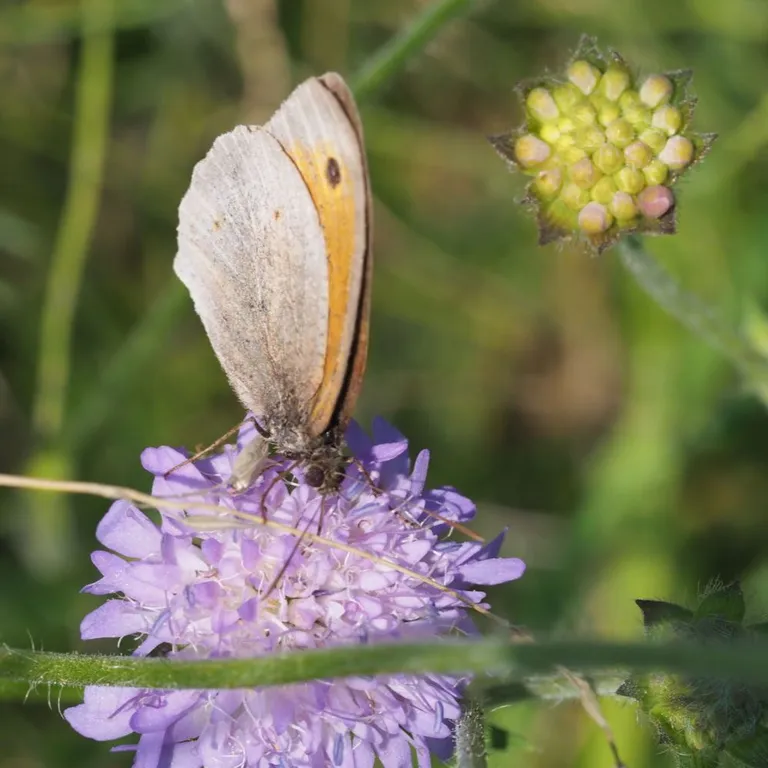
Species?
Maniola jurtina
